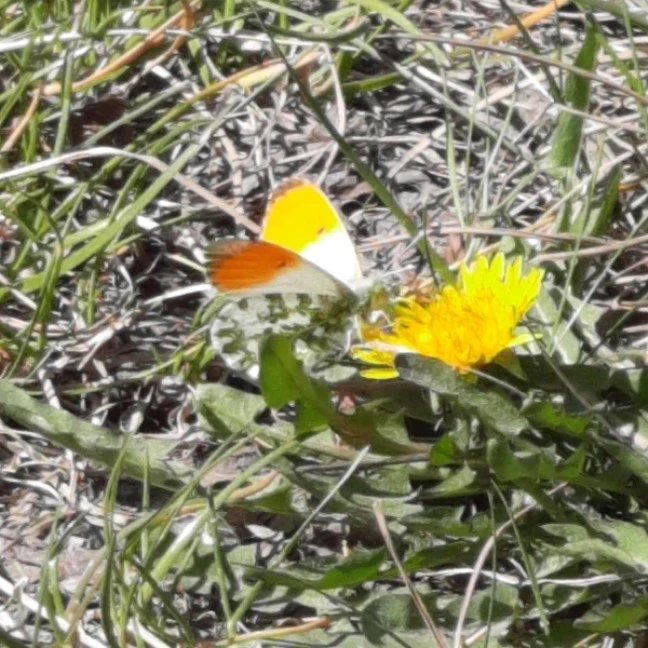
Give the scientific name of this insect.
Anthocharis cardamines
